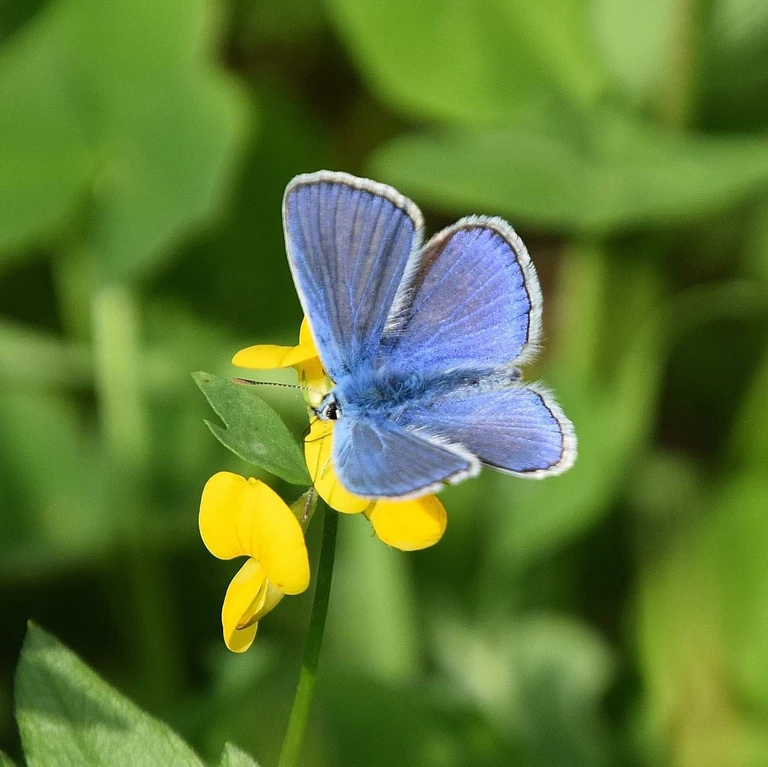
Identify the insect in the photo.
Polyommatus icarus
